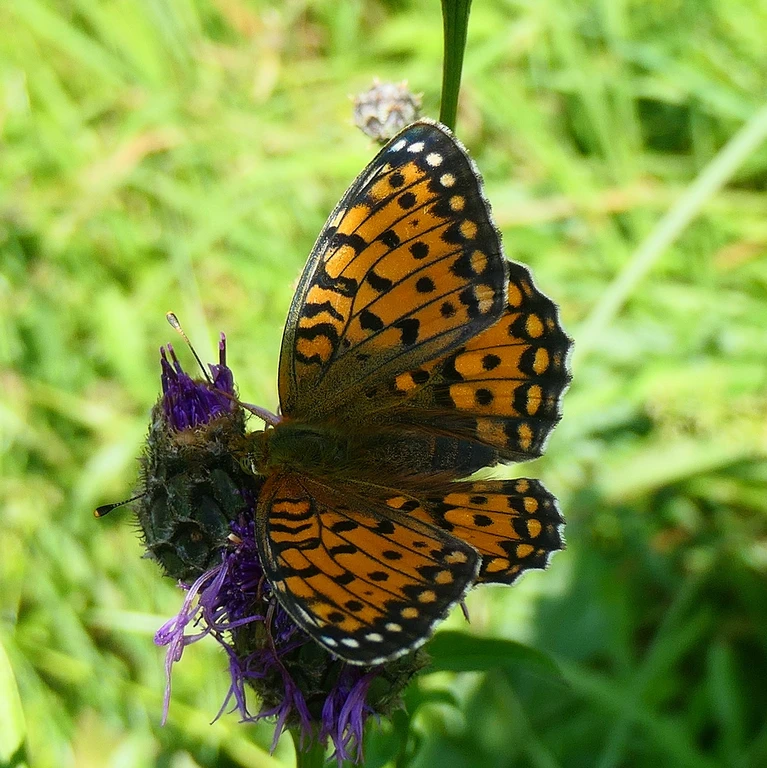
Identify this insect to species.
Speyeria aglaja
